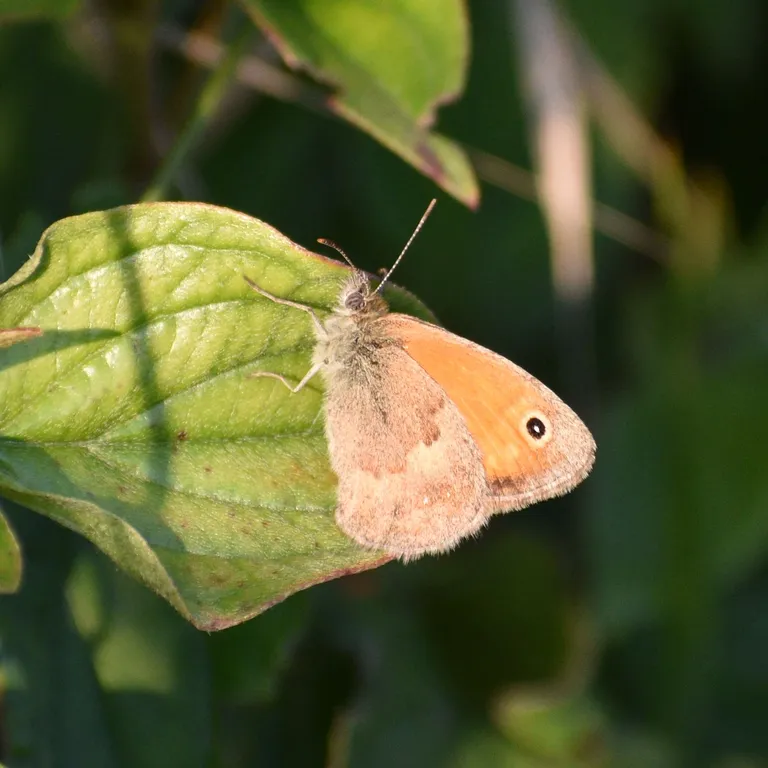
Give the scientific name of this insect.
Coenonympha pamphilus
